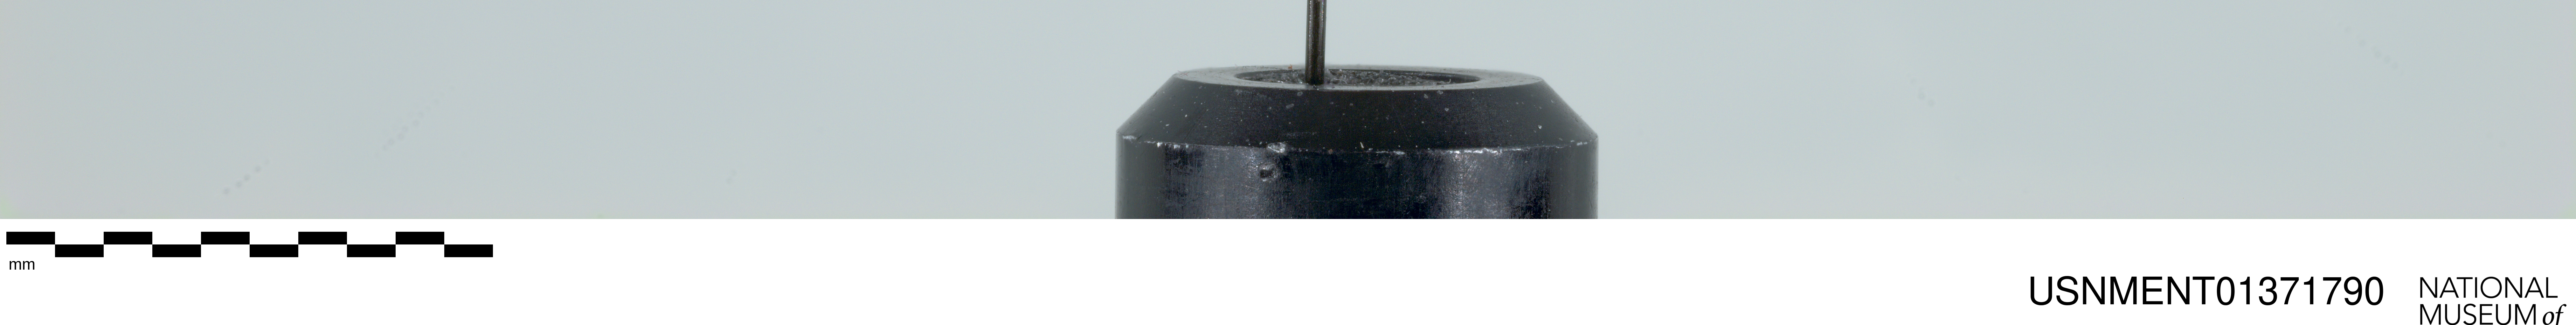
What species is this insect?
Hirmoneura nubipennis (also Trichophthalma nubipennis)
